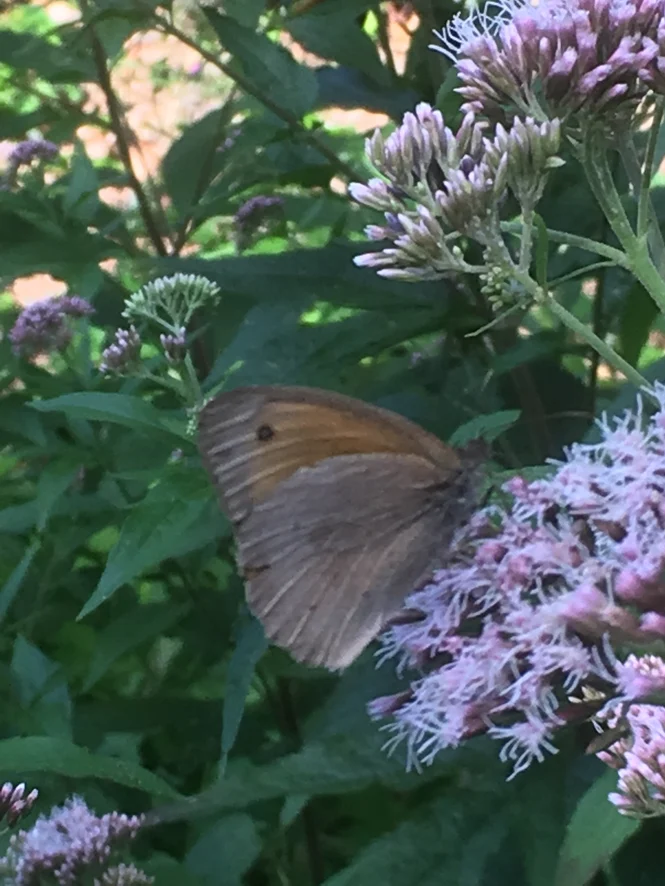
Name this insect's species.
Maniola jurtina
